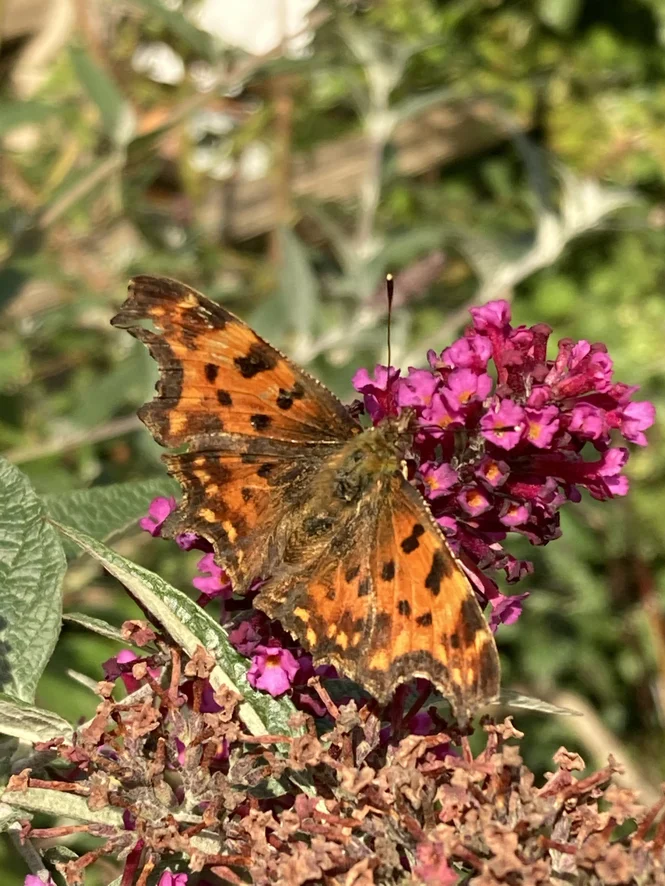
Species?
Polygonia c-album
